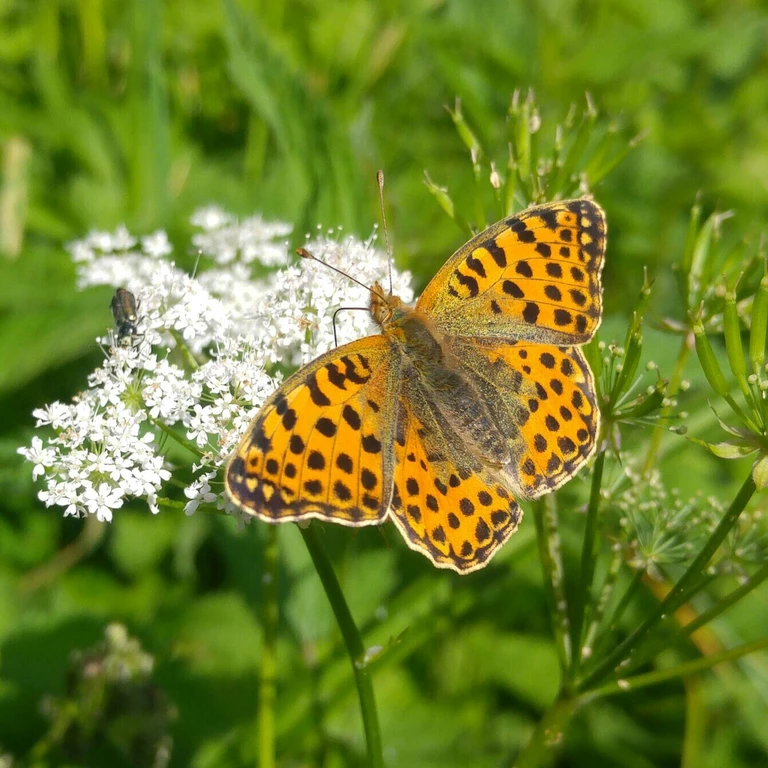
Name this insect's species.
Issoria lathonia
